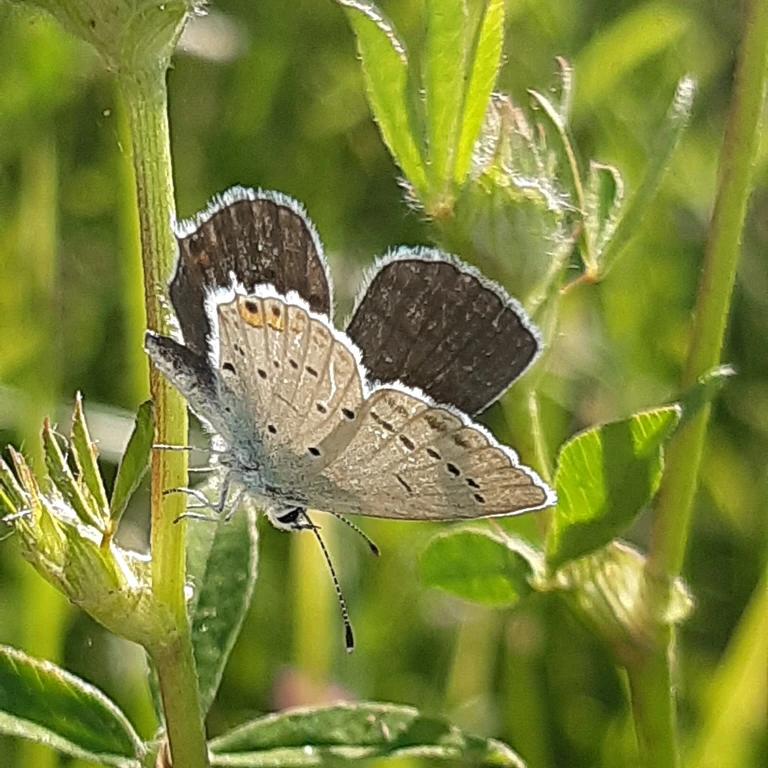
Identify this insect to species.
Cupido argiades (also Elkalyce argiades)
